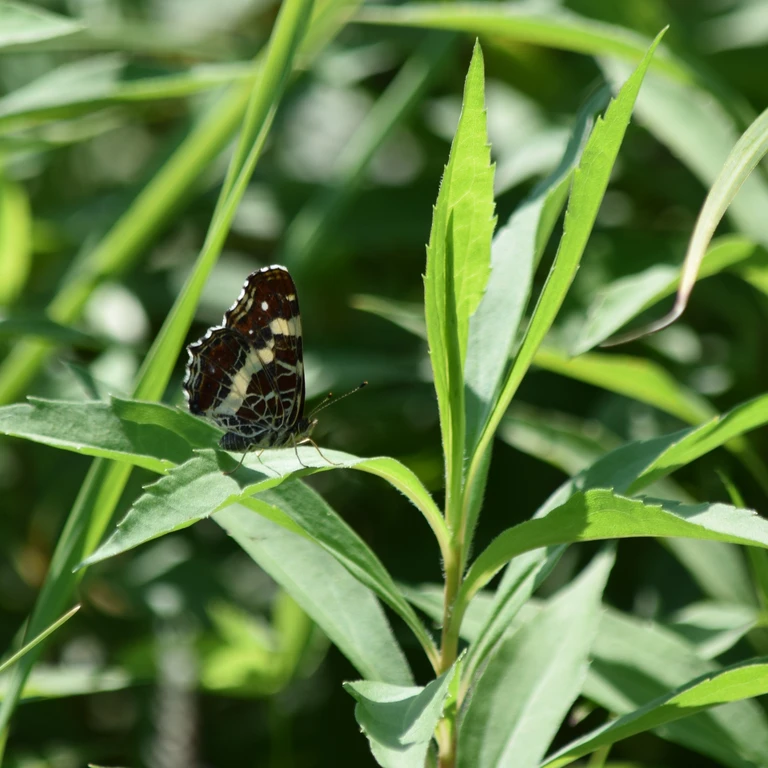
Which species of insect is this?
Araschnia levana
